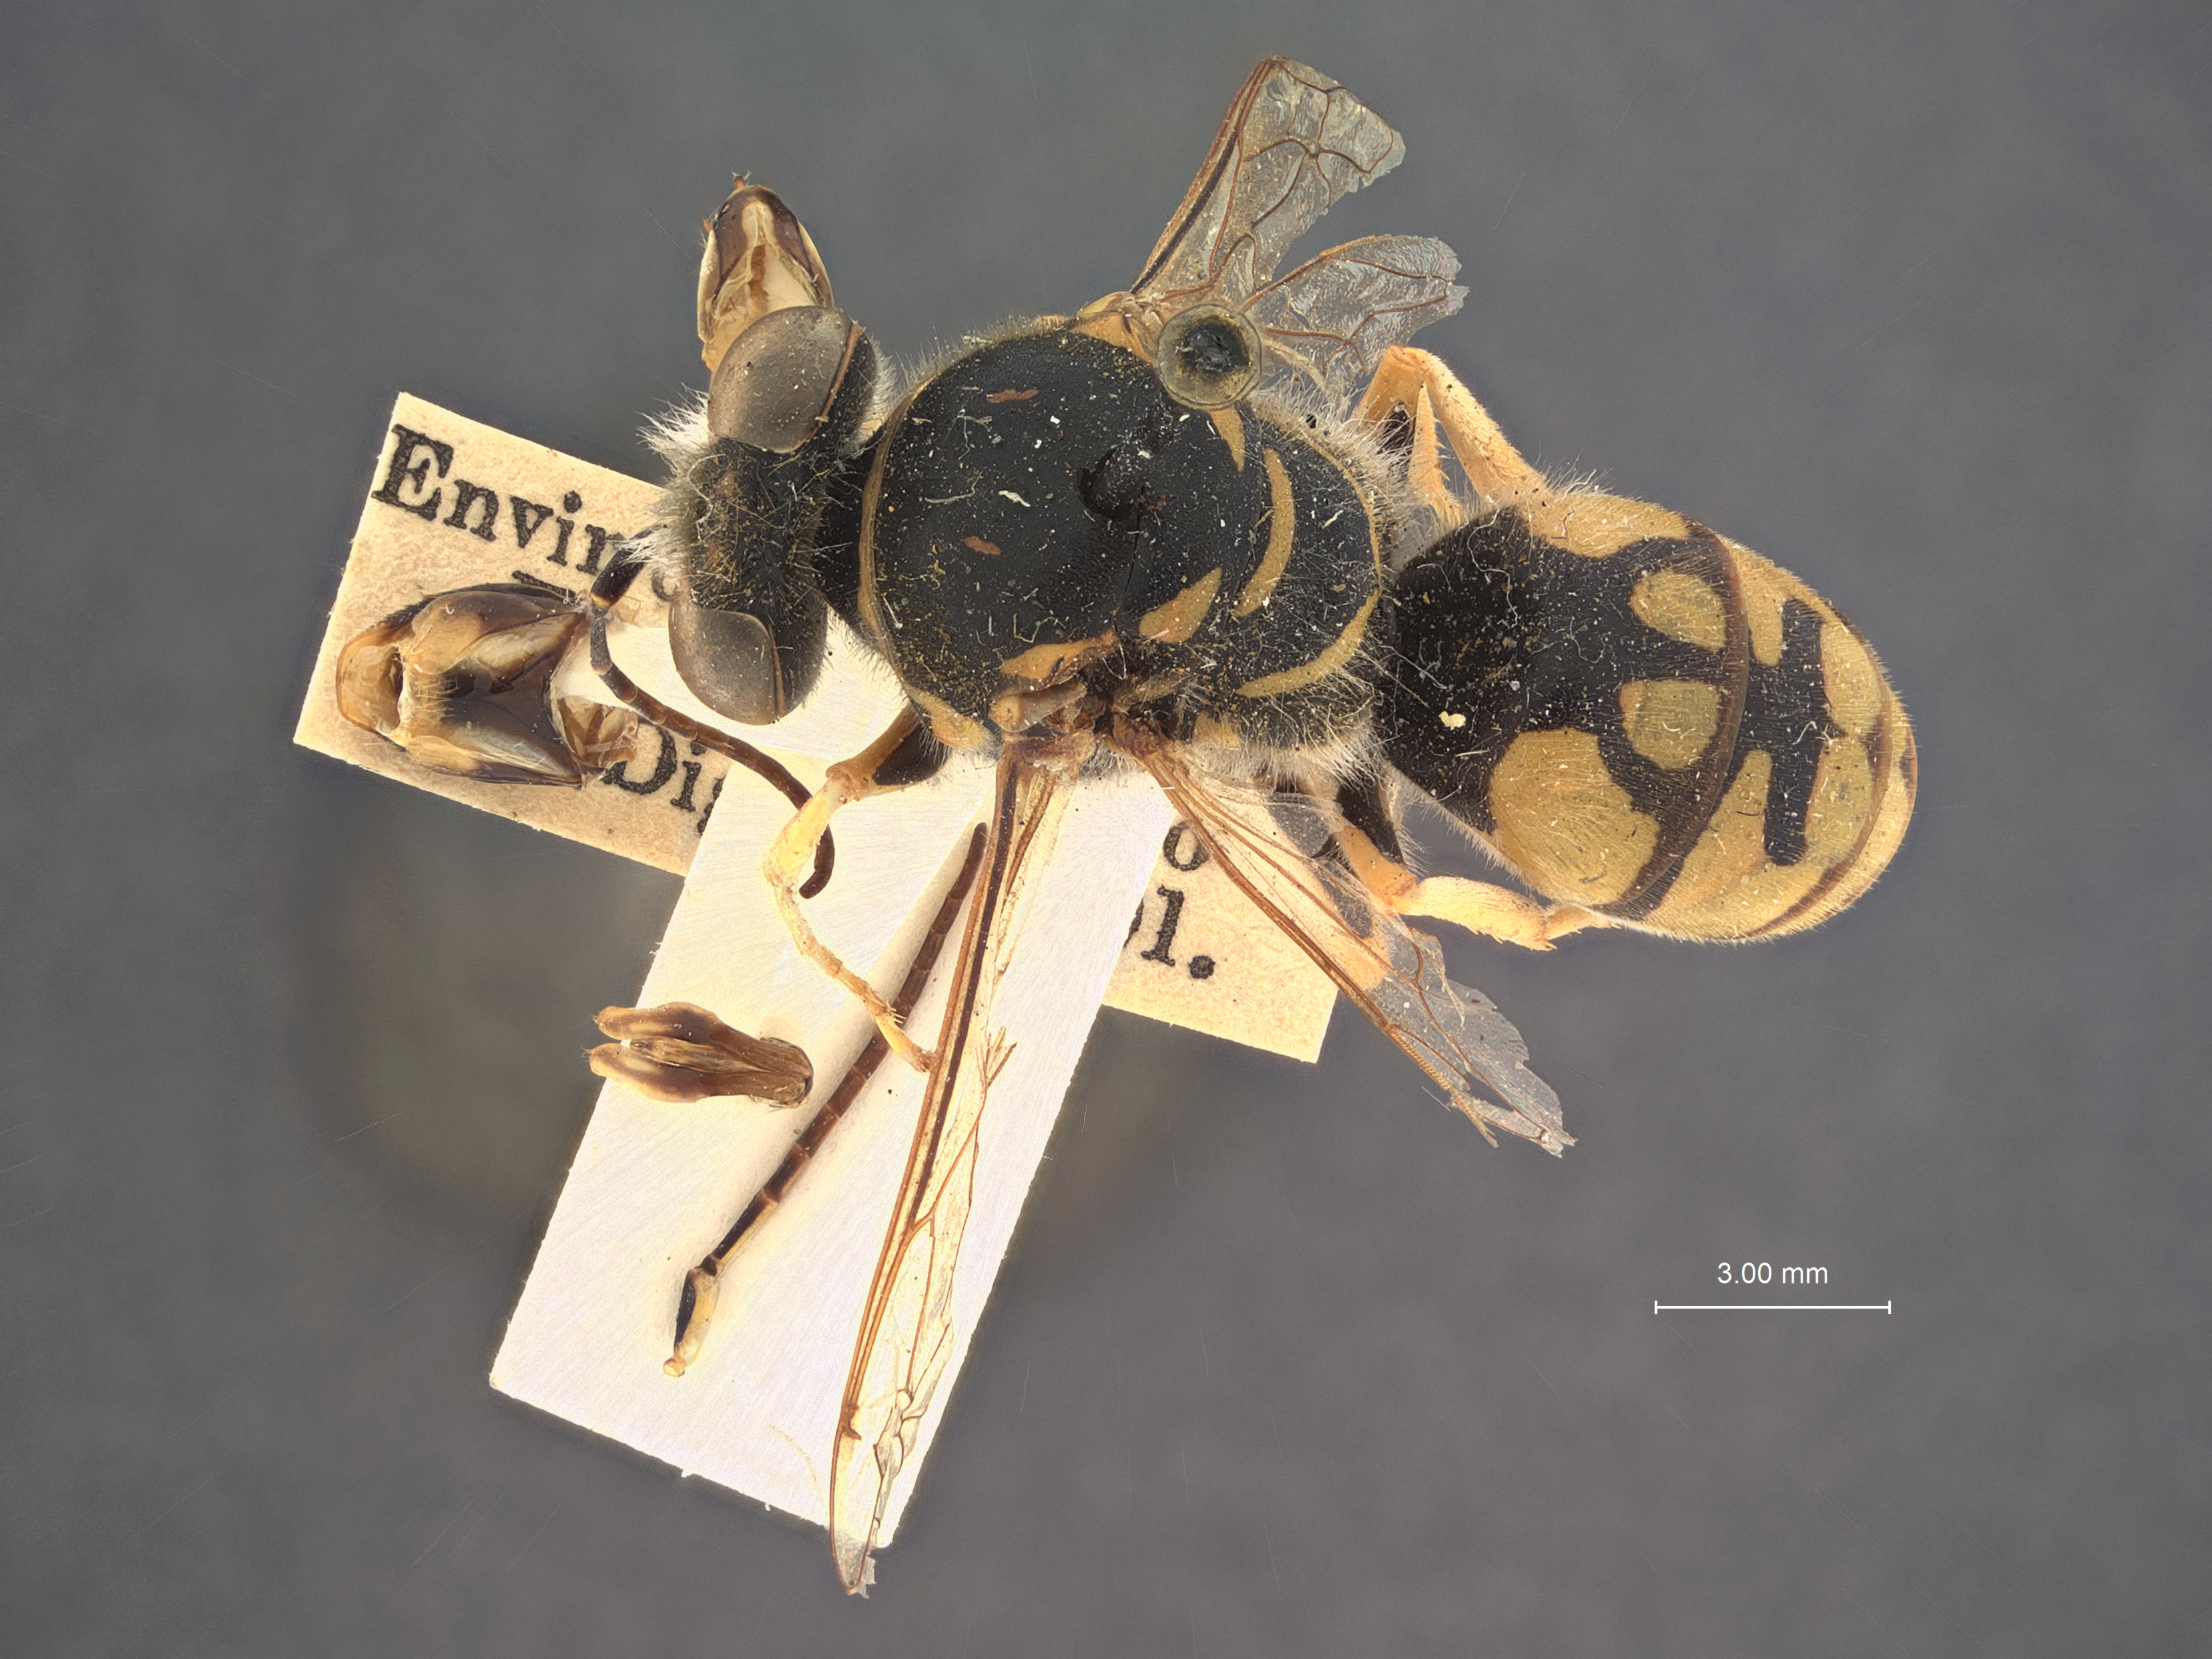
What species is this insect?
Steniolia mexicana
